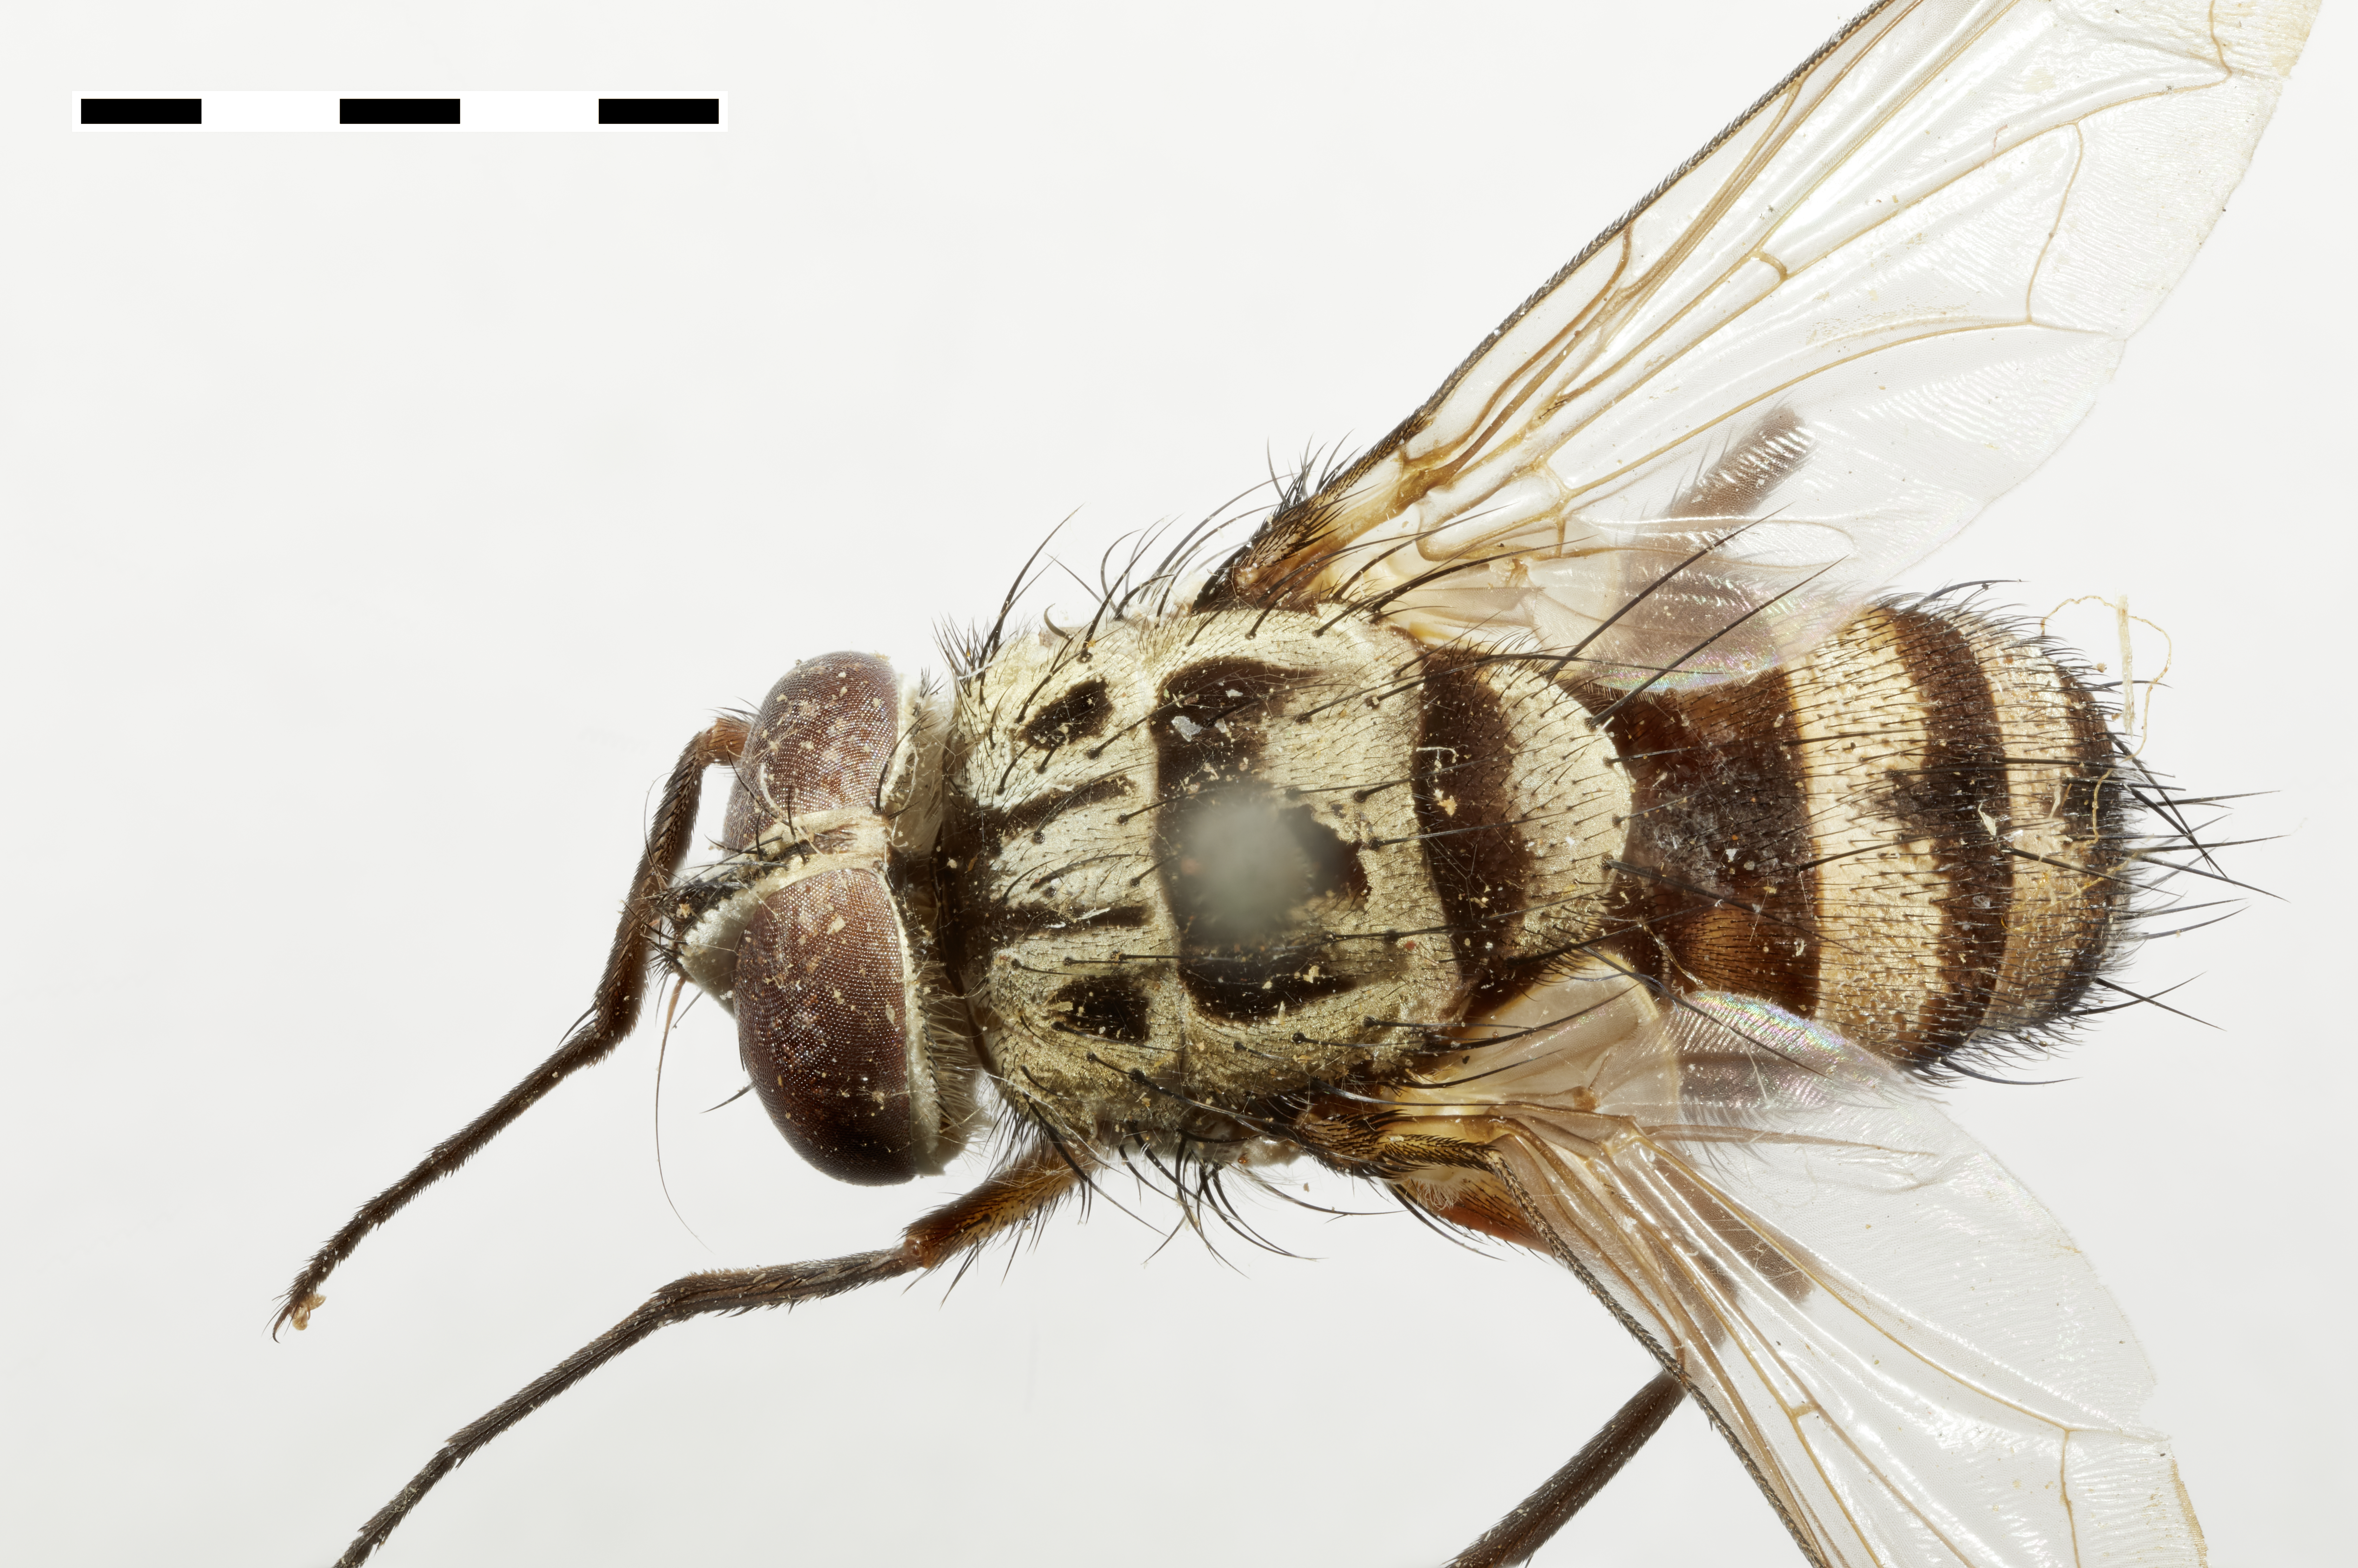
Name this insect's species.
Oxydexiops uramyoides
